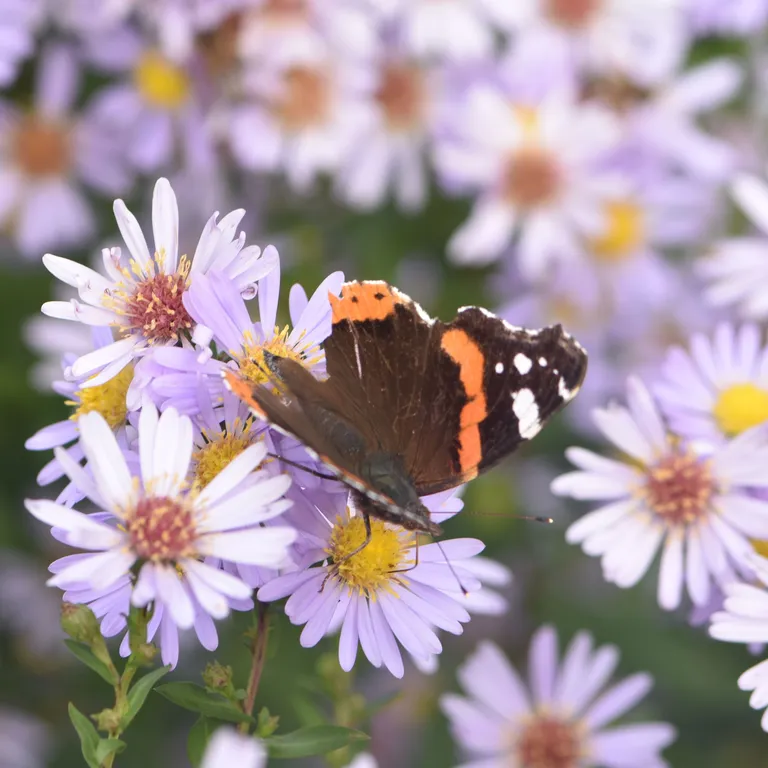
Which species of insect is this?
Vanessa atalanta
